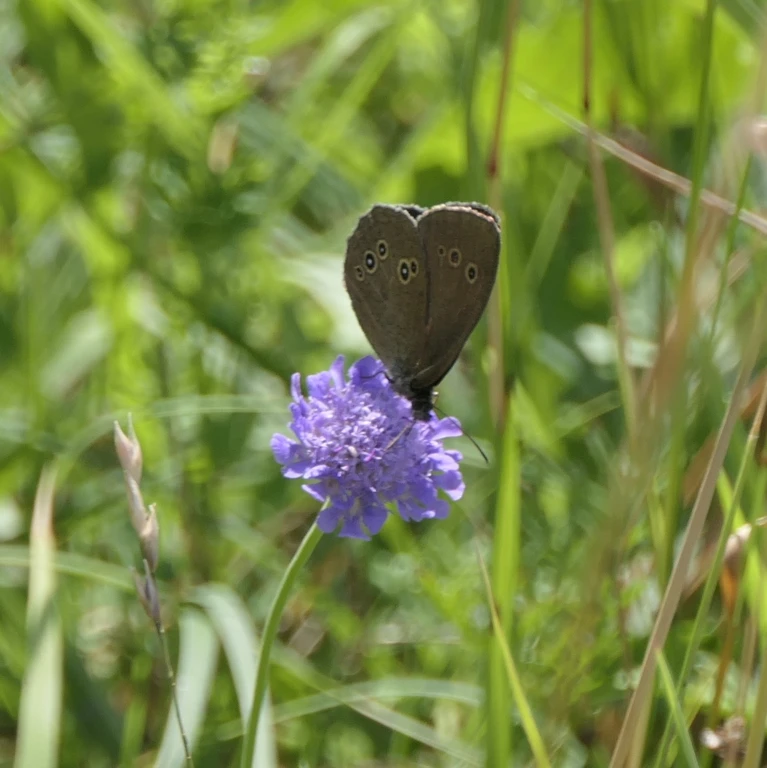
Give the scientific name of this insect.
Aphantopus hyperantus
